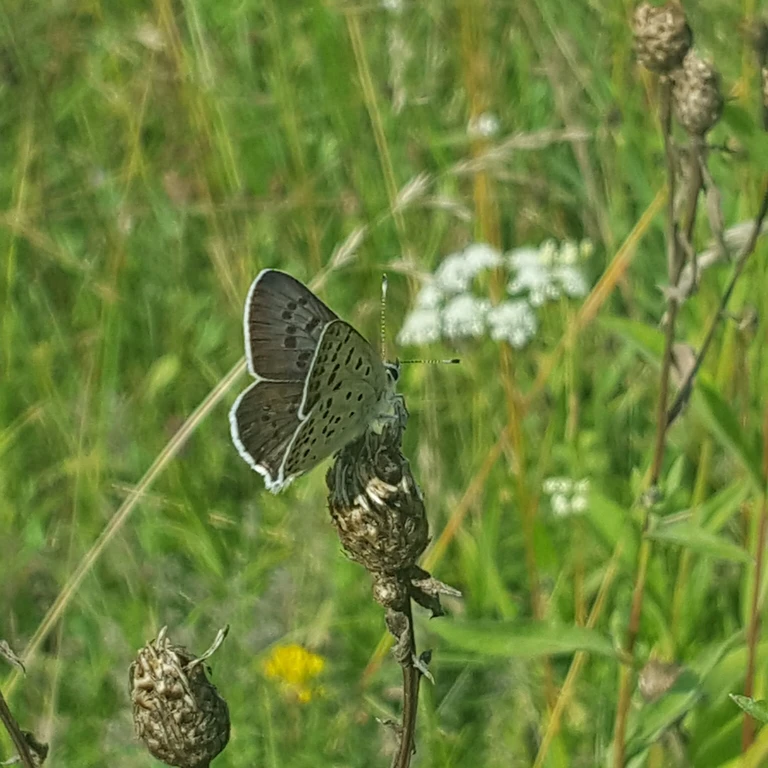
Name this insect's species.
Lycaena tityrus (also Loweia tityrus)
